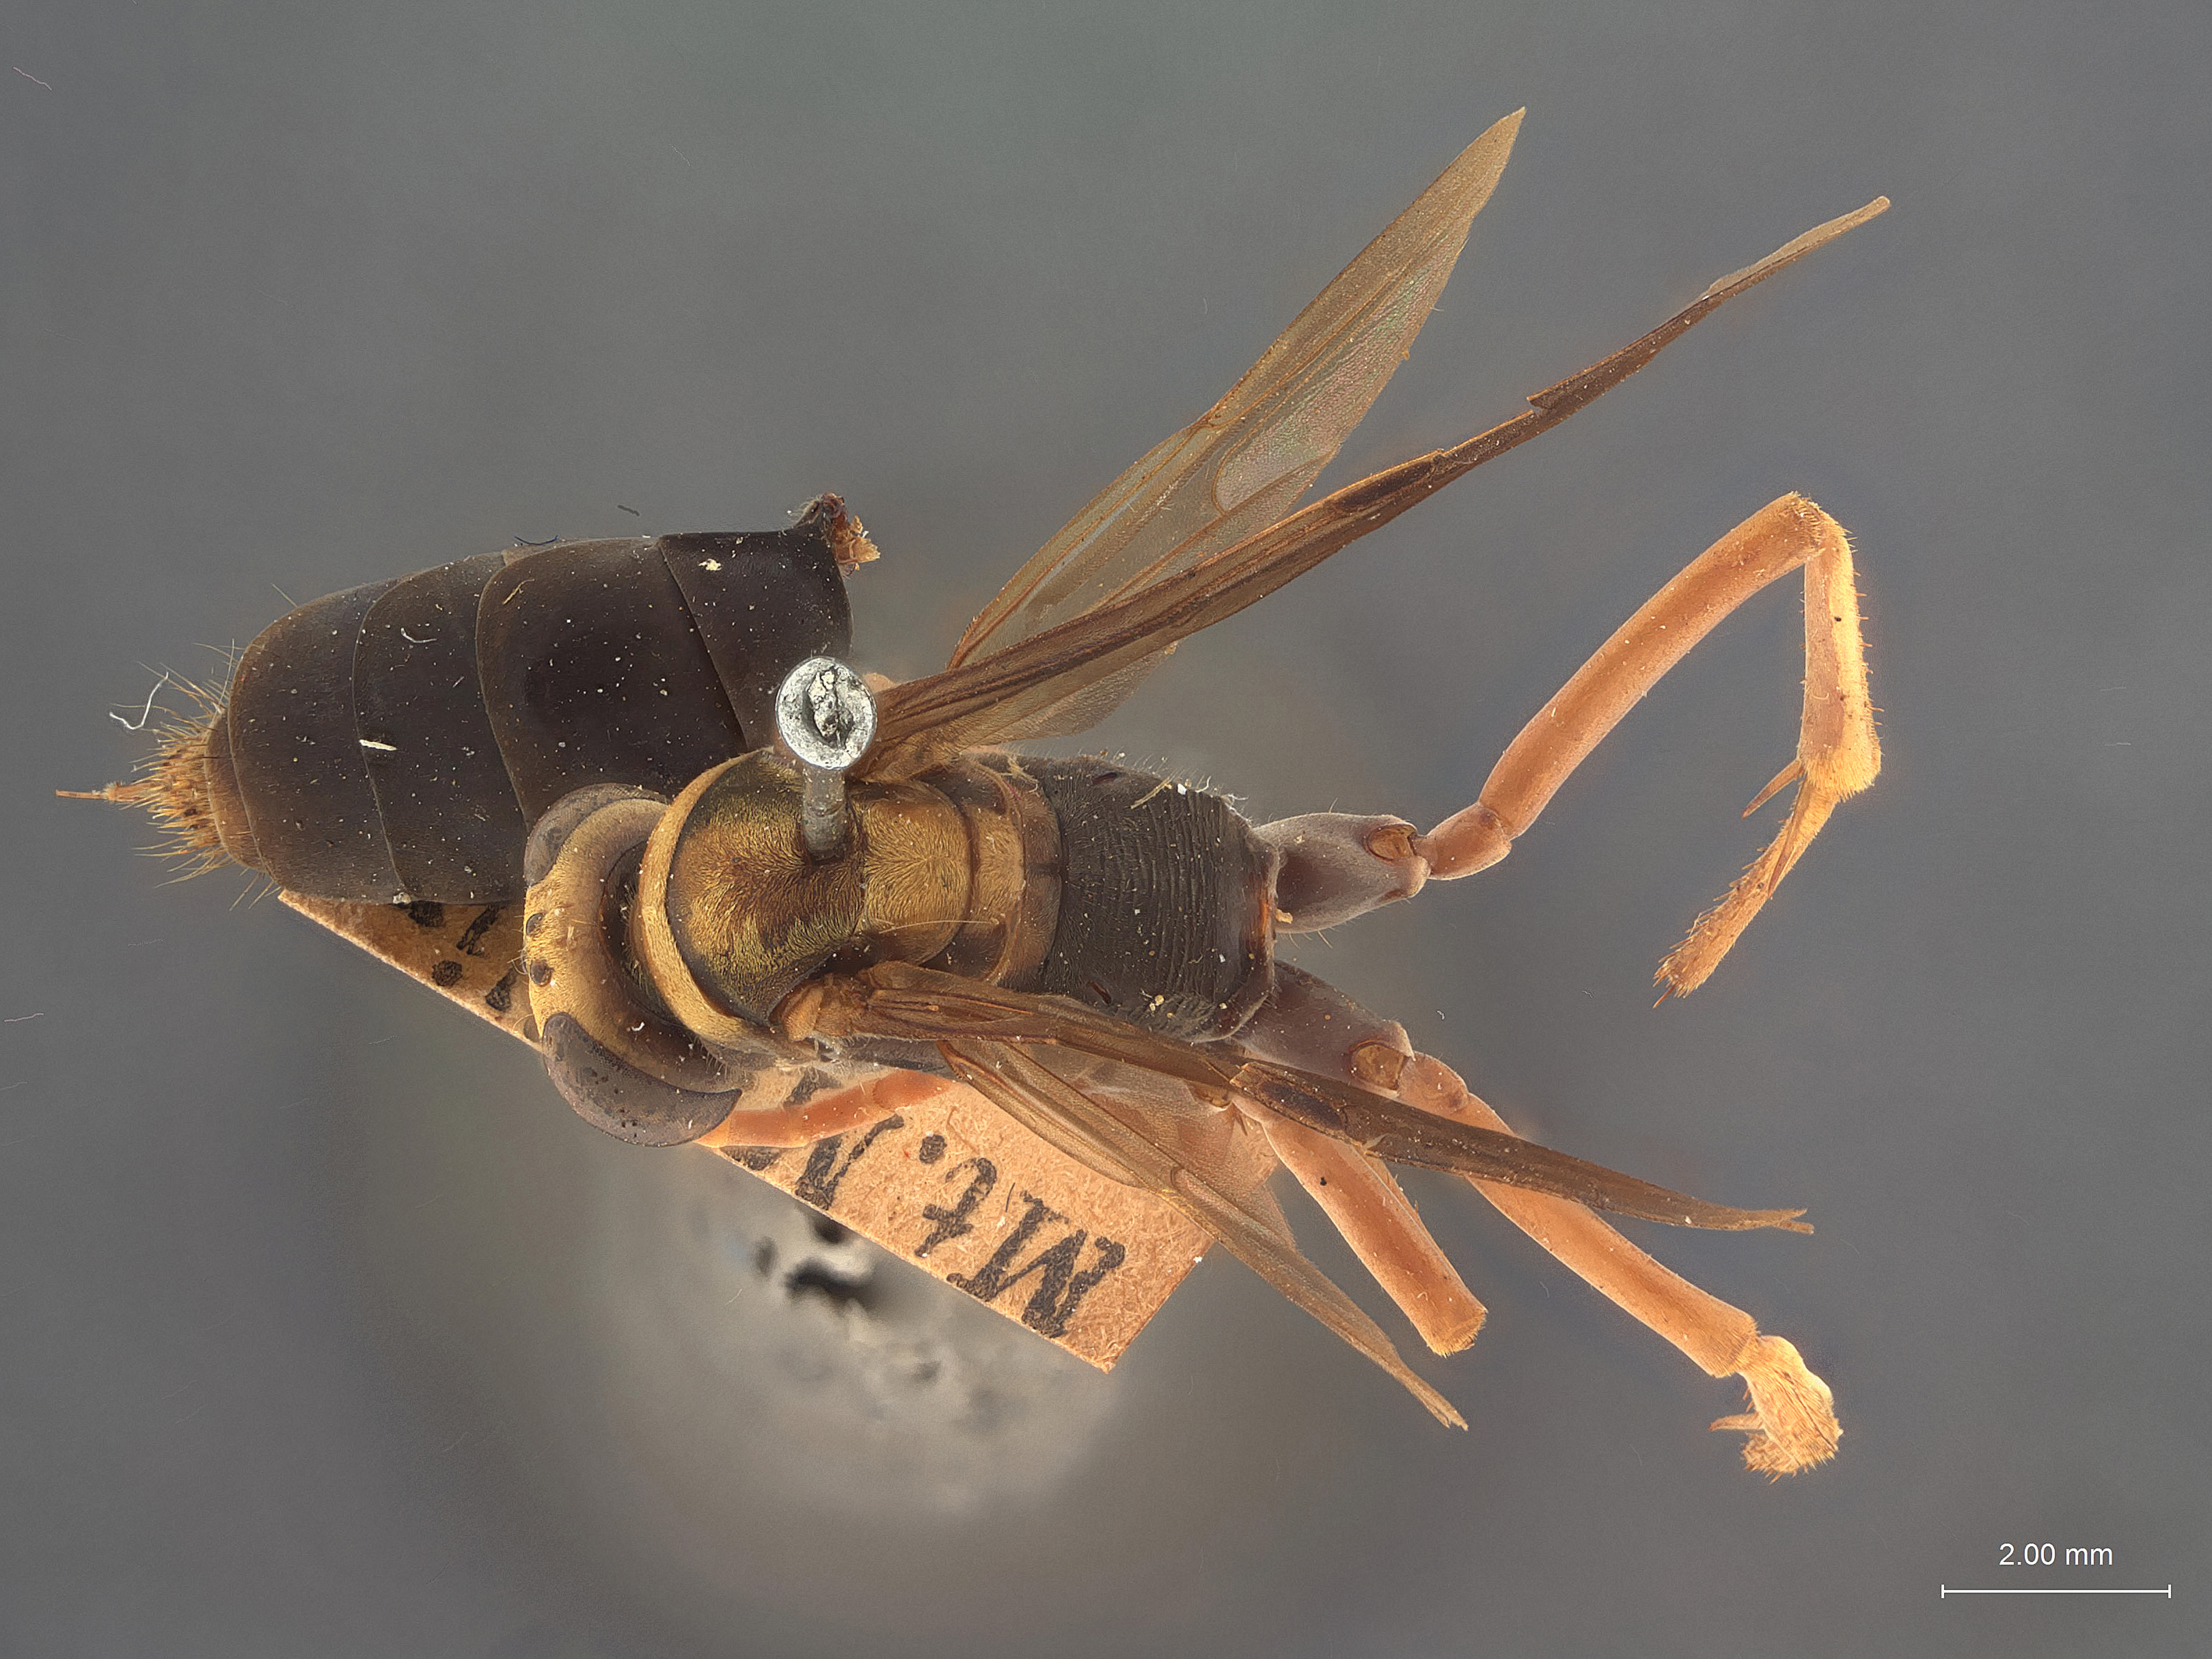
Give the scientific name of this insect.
Hemipepsis excepta
